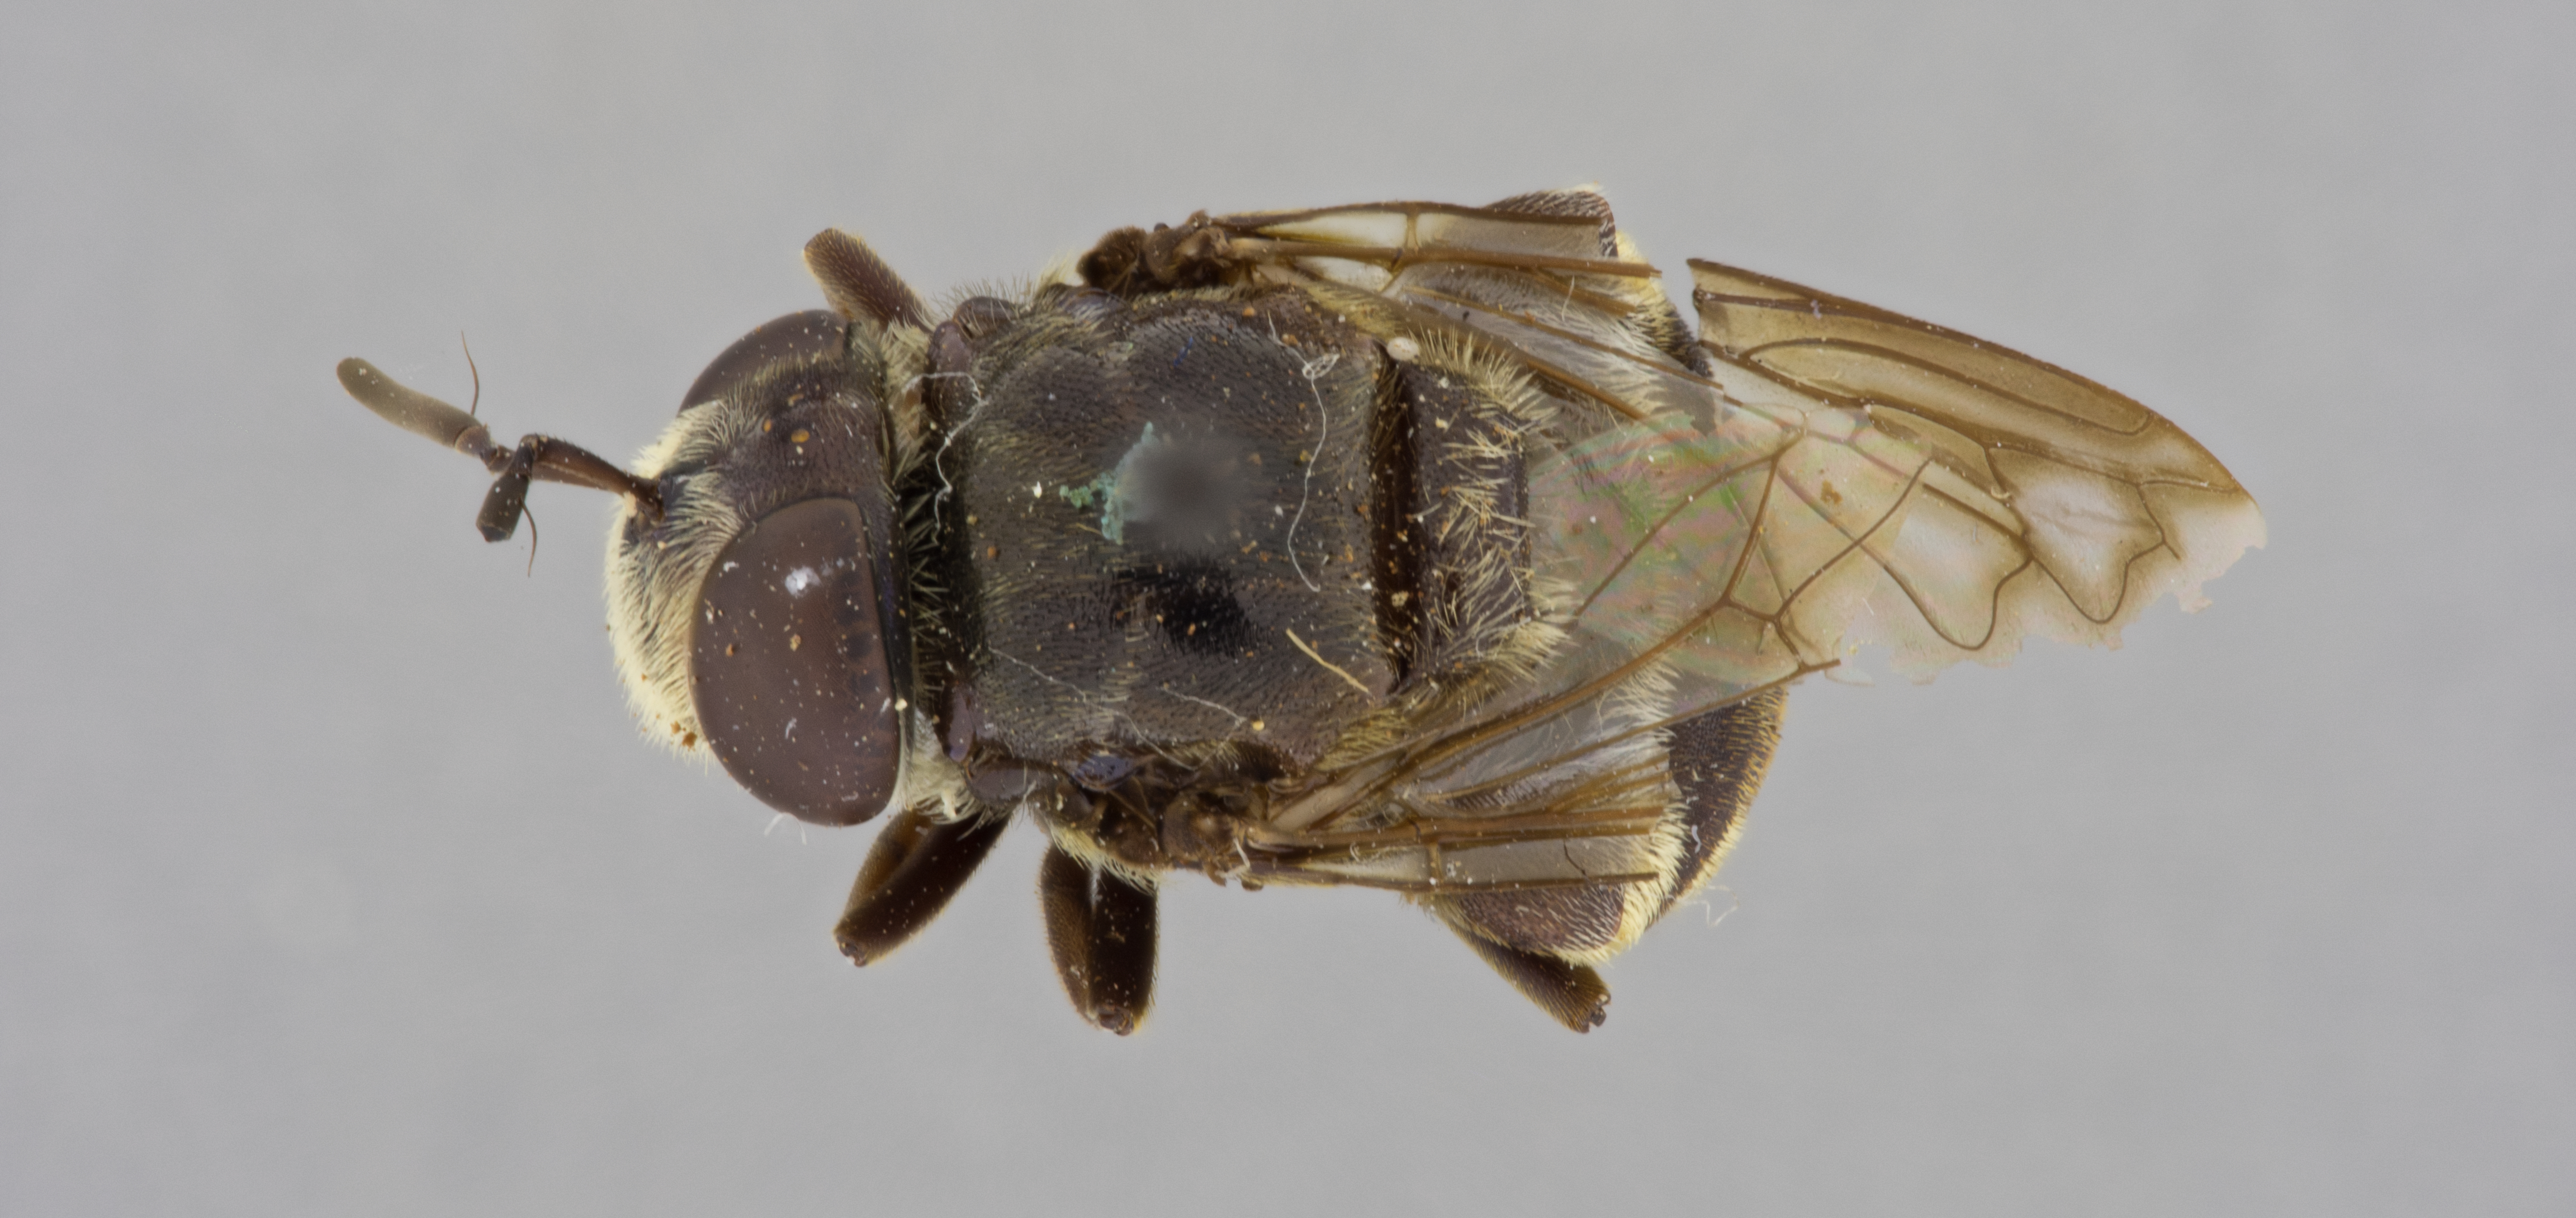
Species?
Microdon bruchi
